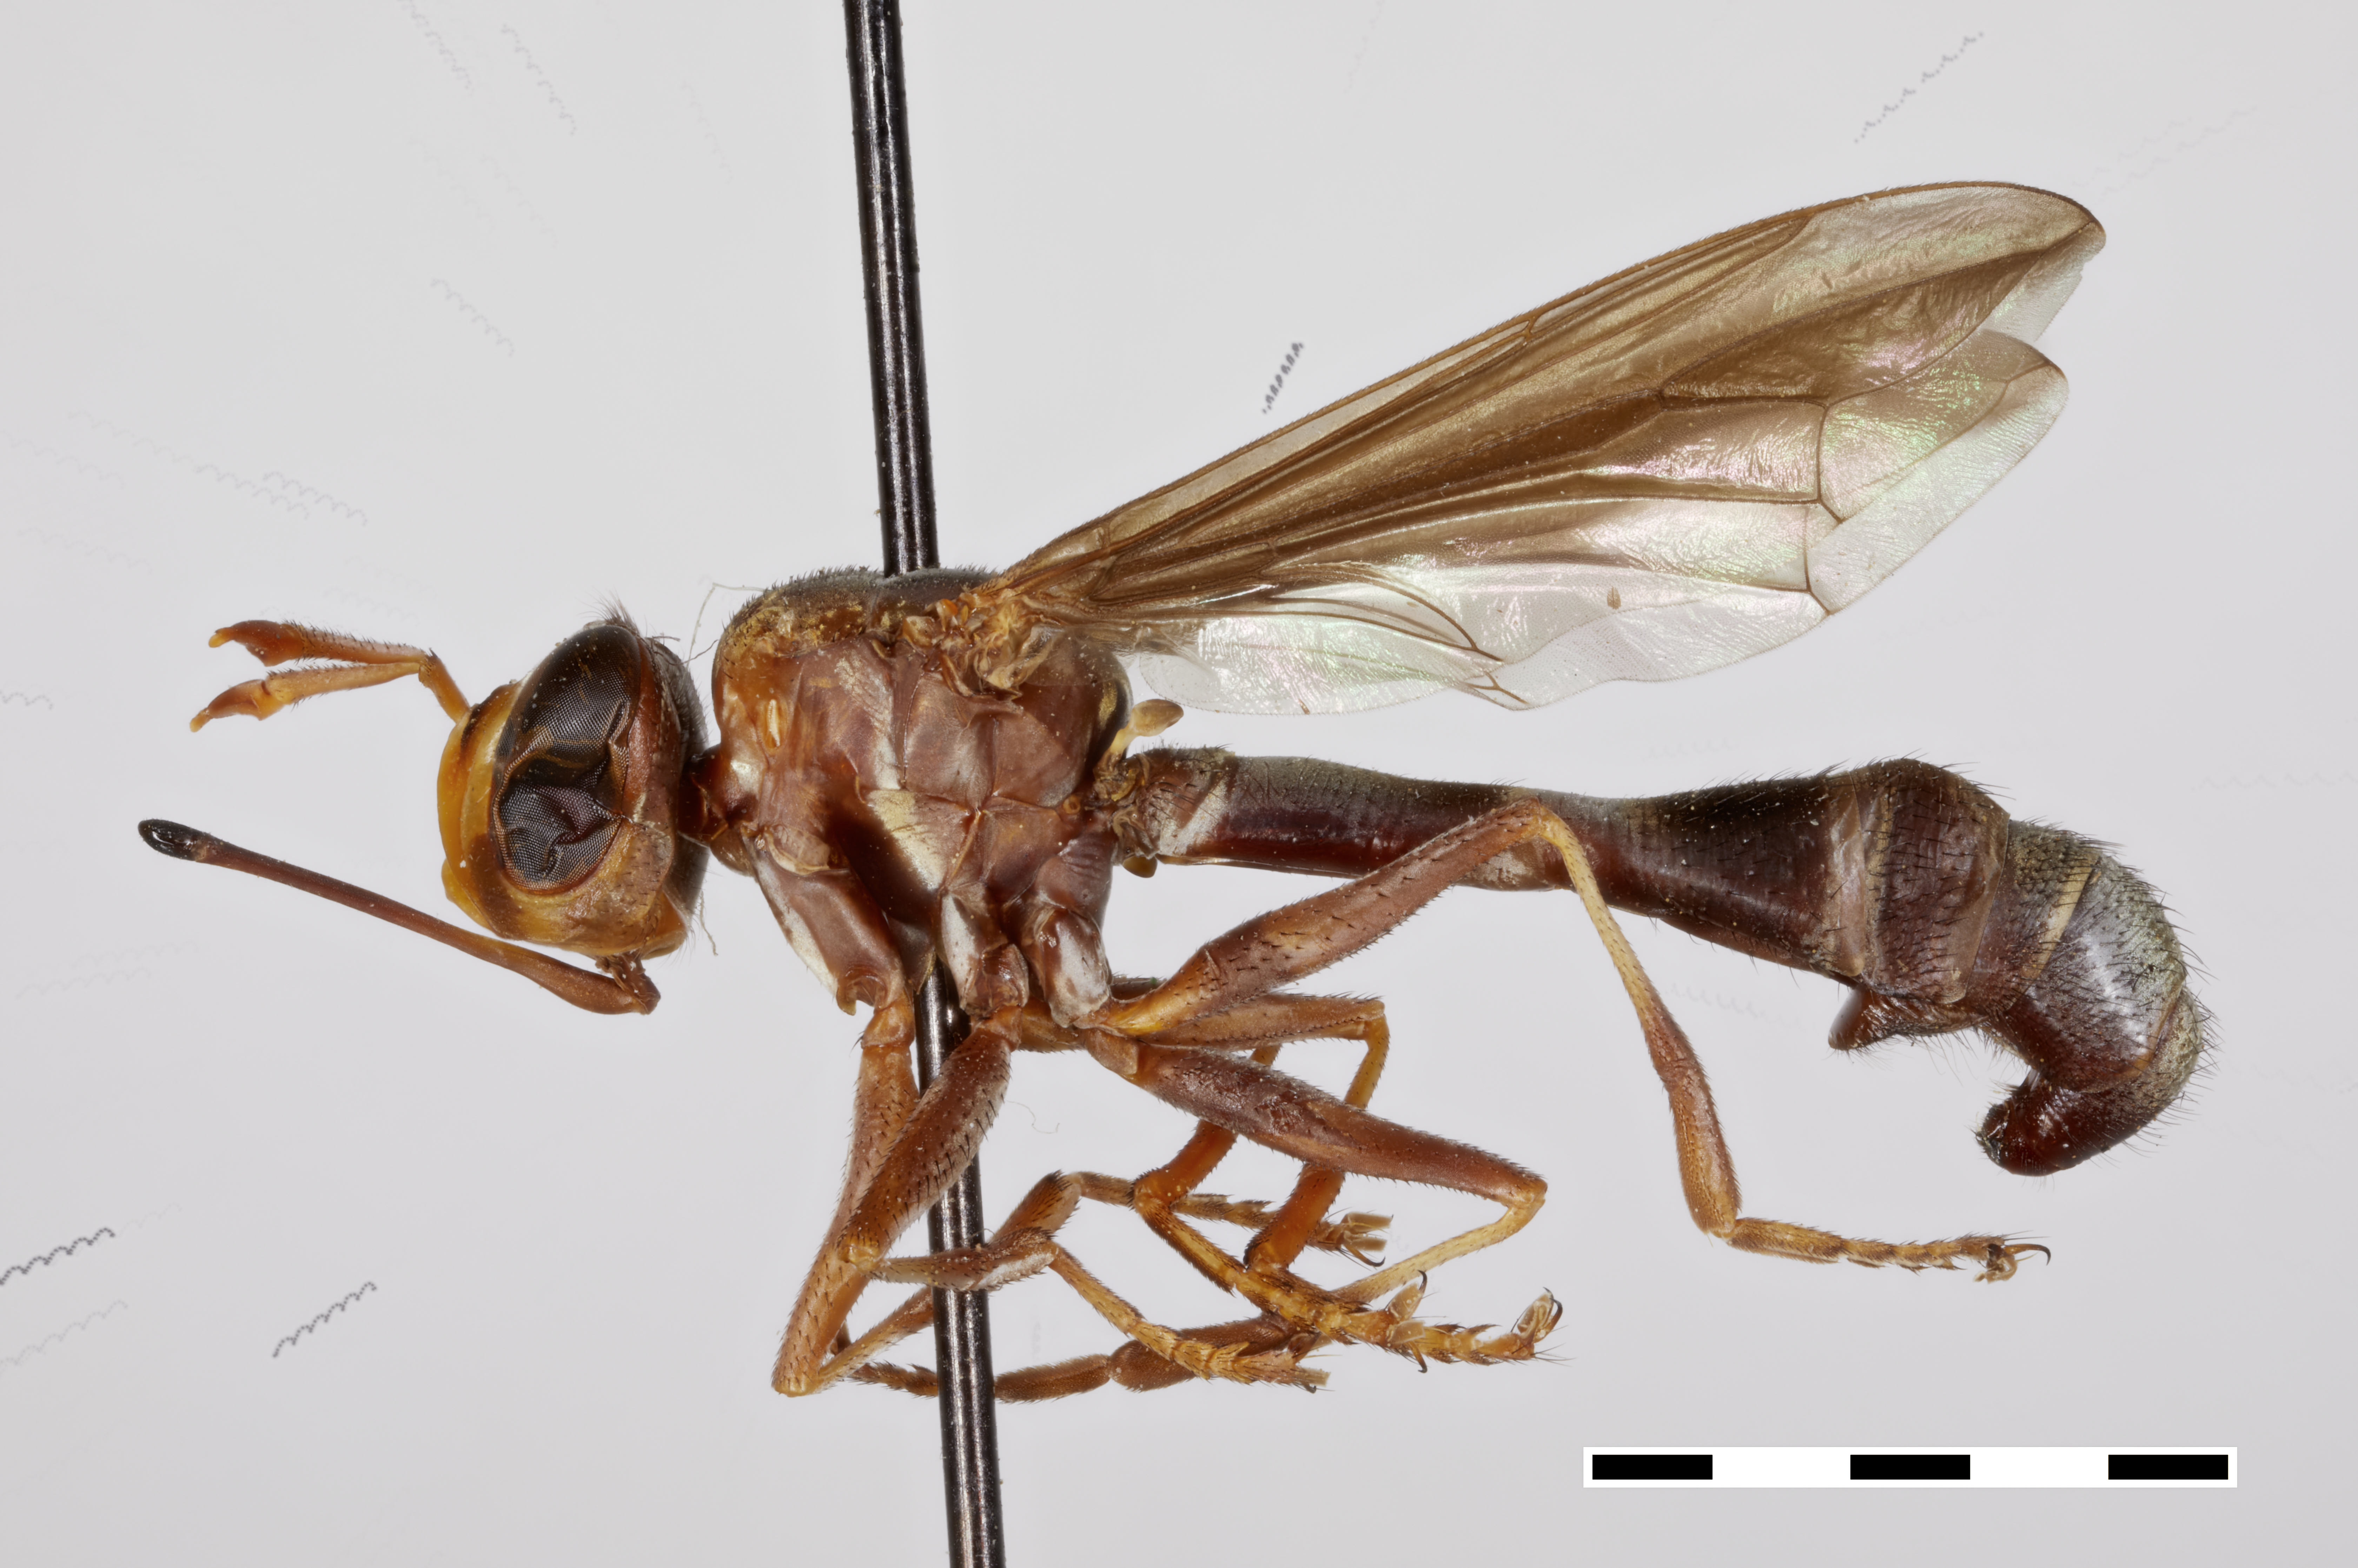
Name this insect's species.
Physocephala bimaculata (also Physocephala inhabilis)
